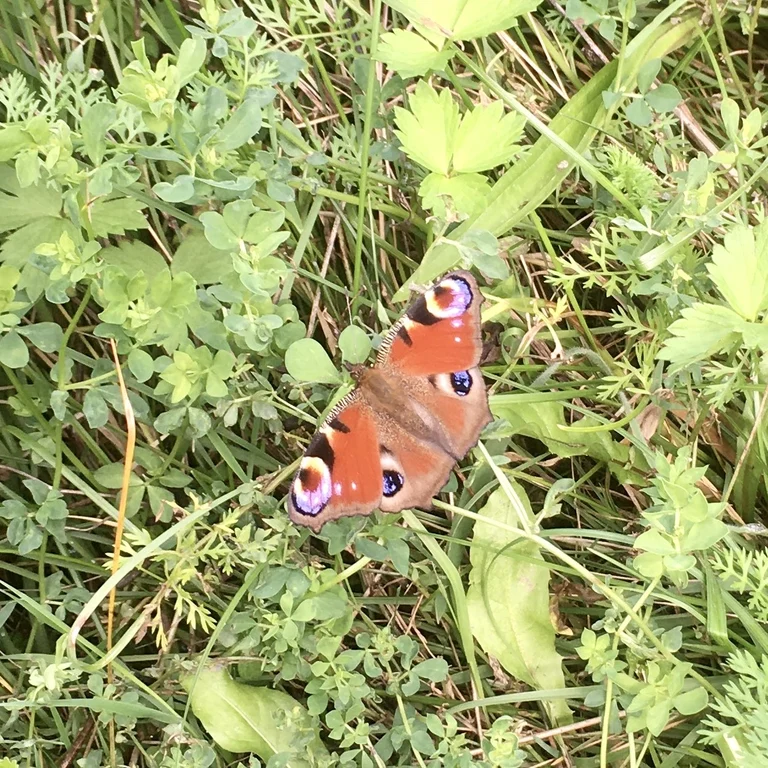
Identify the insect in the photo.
Aglais io
